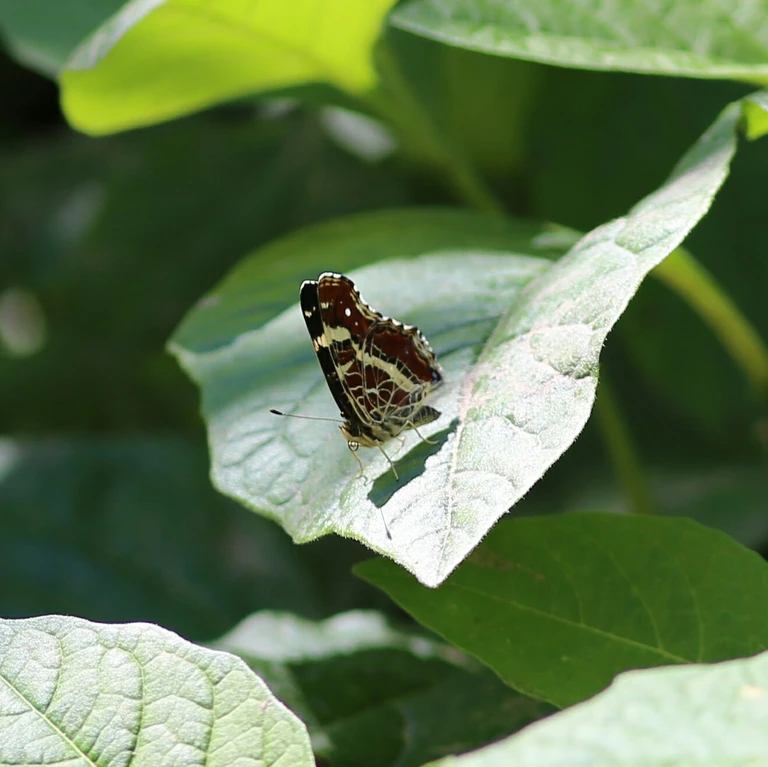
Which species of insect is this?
Araschnia levana
